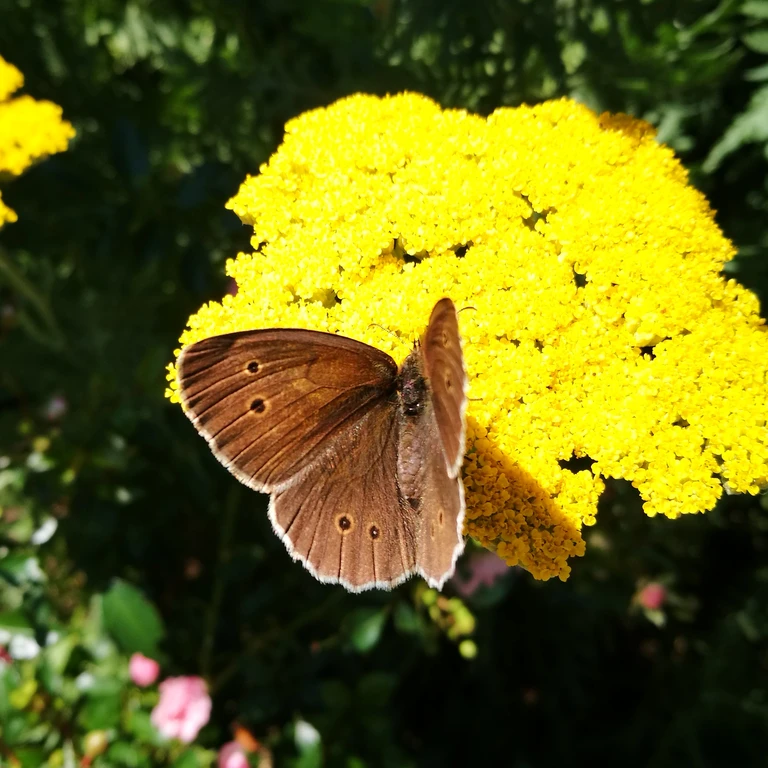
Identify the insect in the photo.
Aphantopus hyperantus
